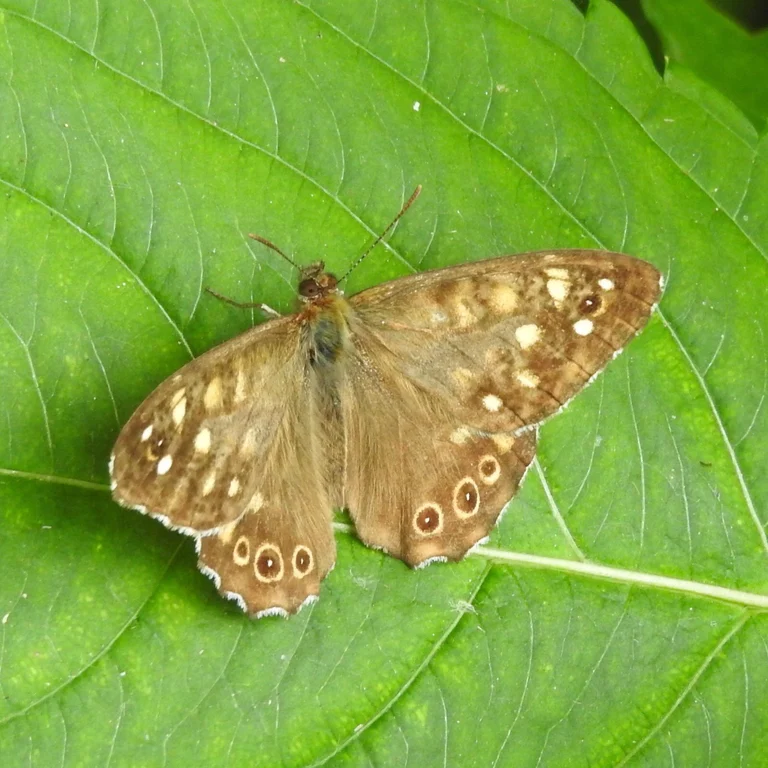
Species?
Pararge aegeria
